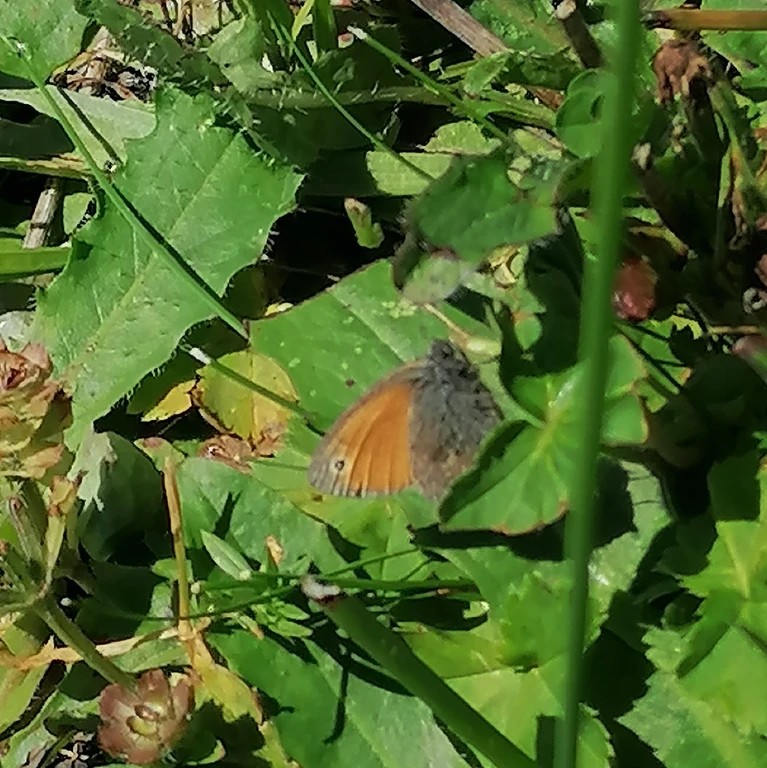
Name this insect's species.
Coenonympha pamphilus
